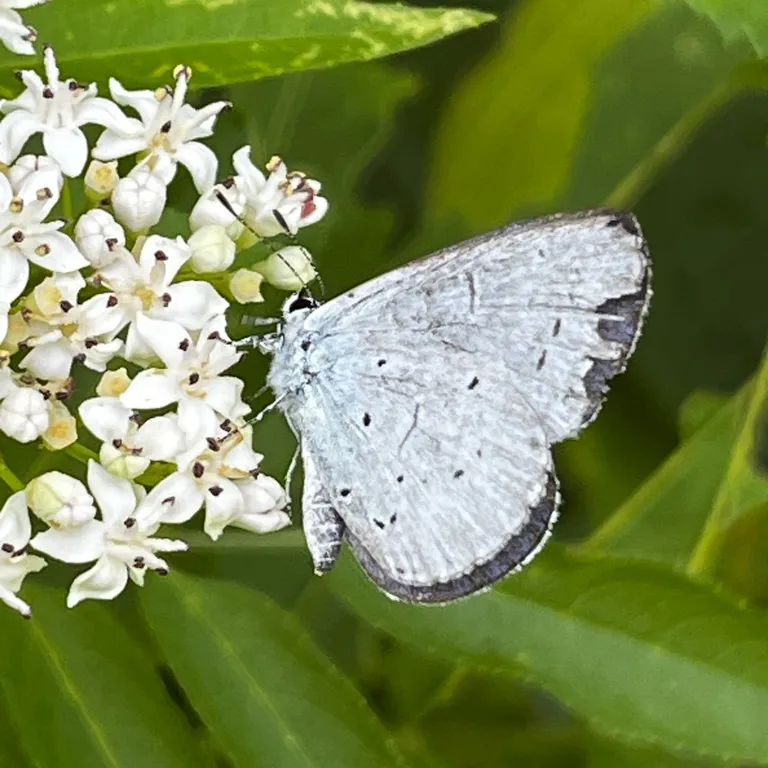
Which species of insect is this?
Celastrina argiolus
